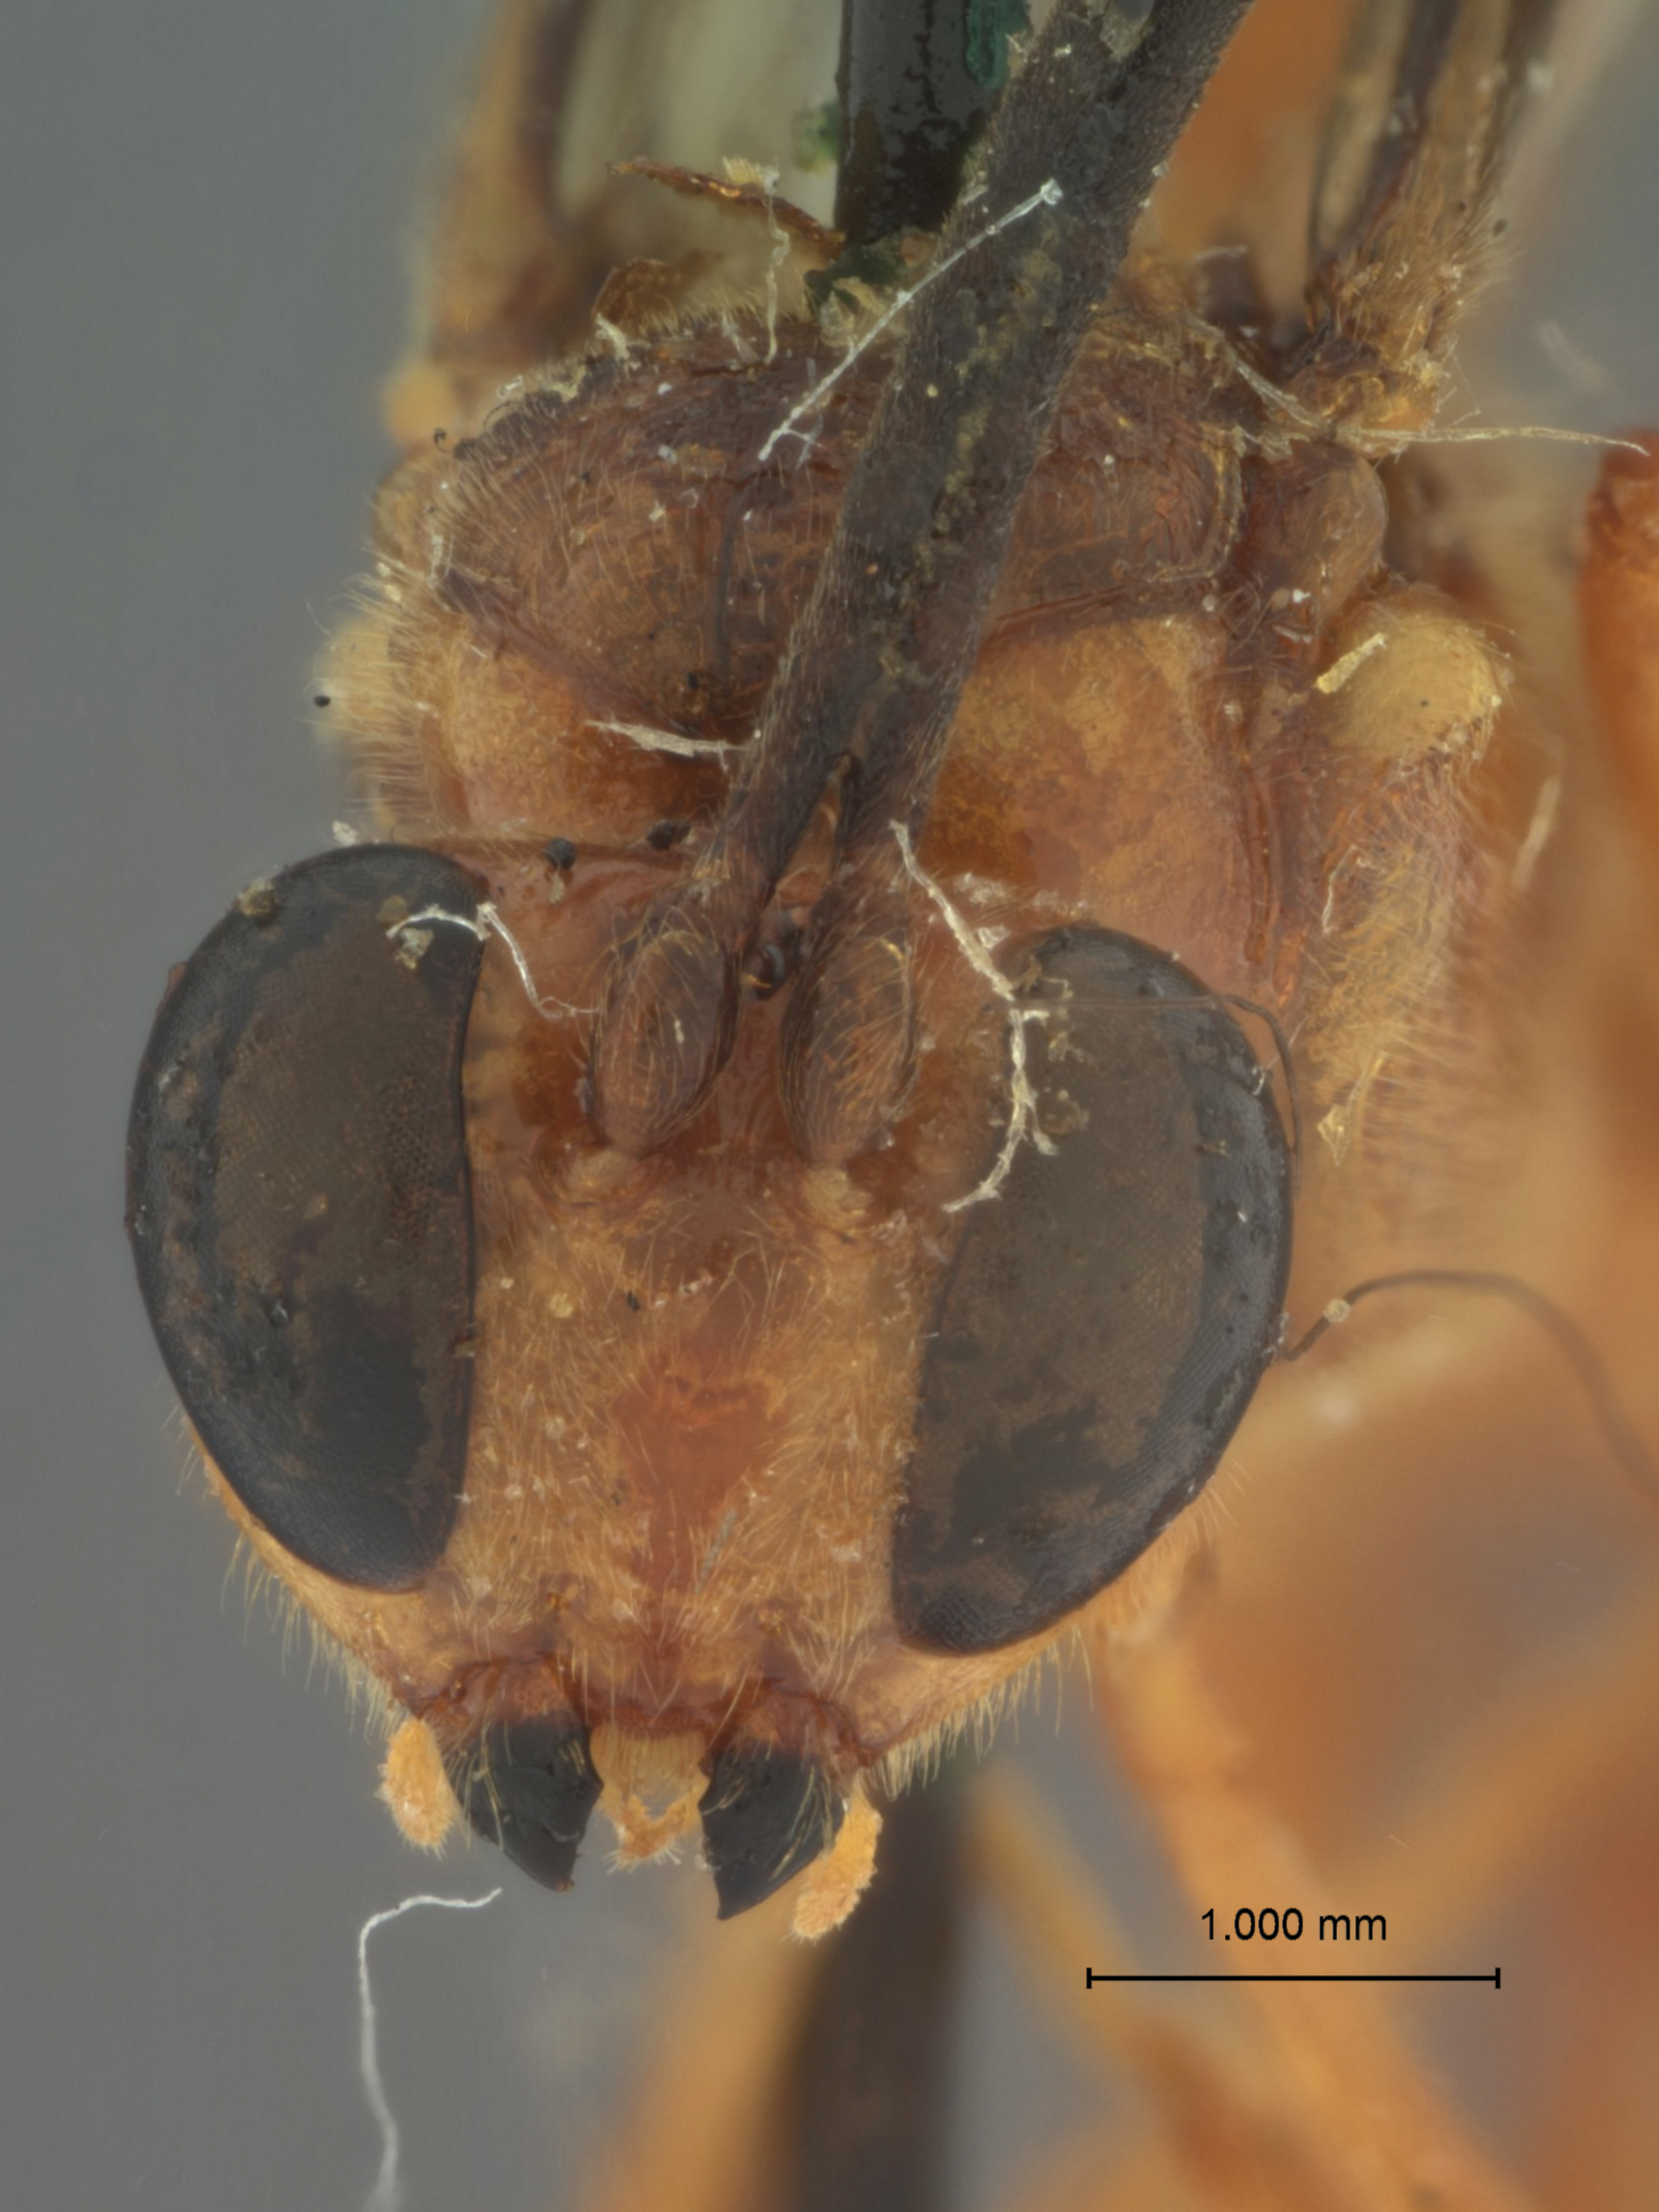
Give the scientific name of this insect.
Sychnostigma walkleyae
